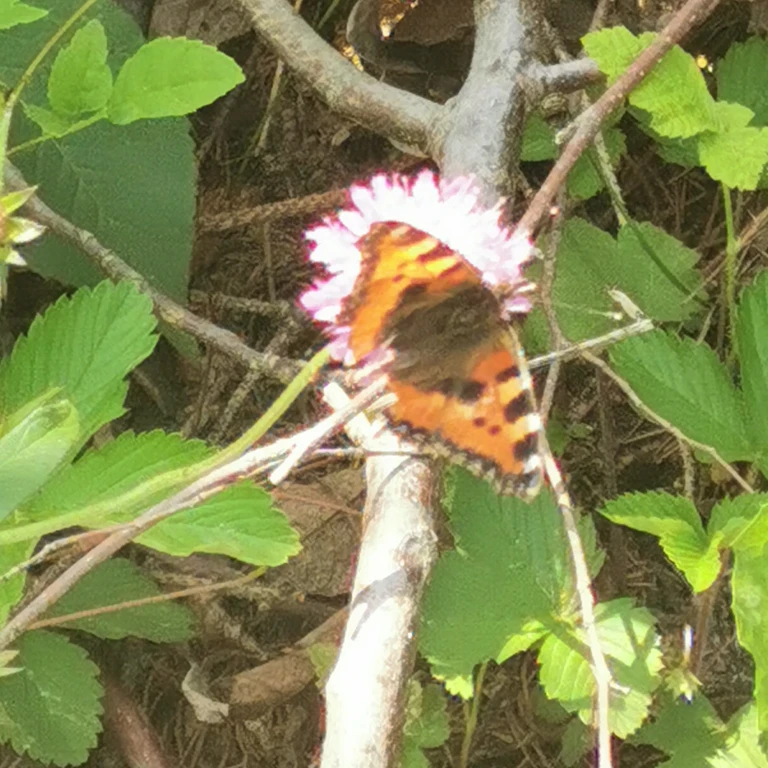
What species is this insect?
Aglais urticae
